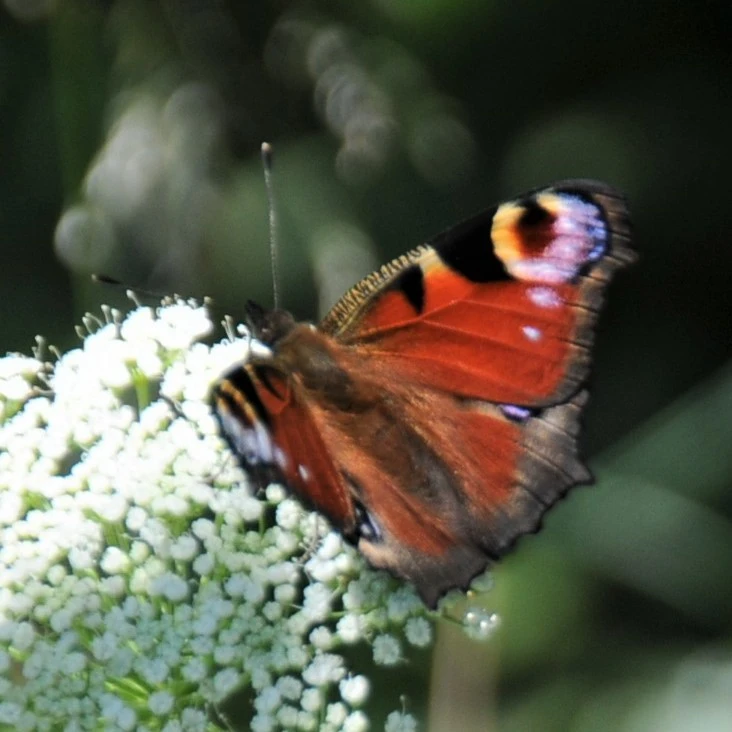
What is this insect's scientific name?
Aglais io
